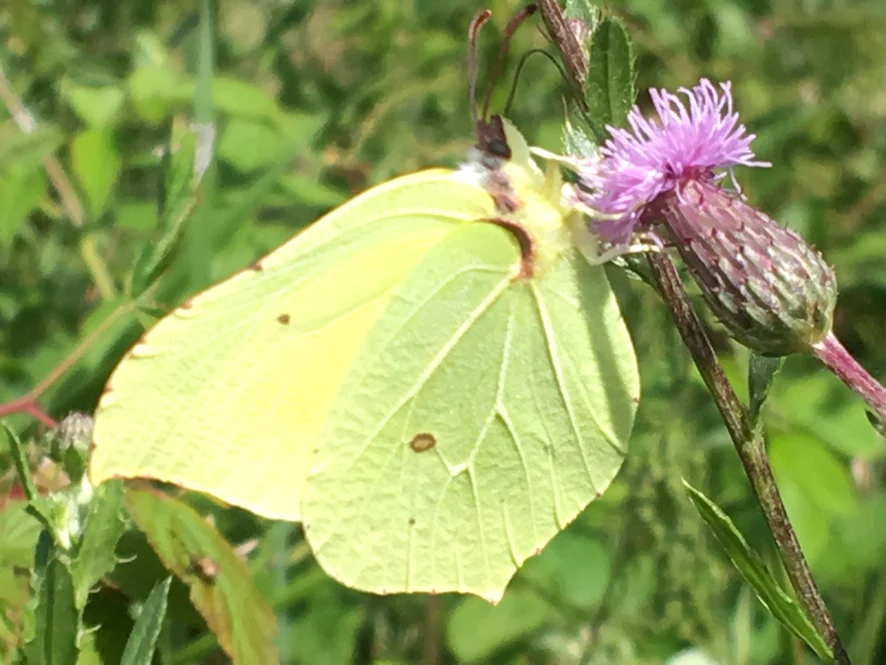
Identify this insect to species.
Gonepteryx rhamni
